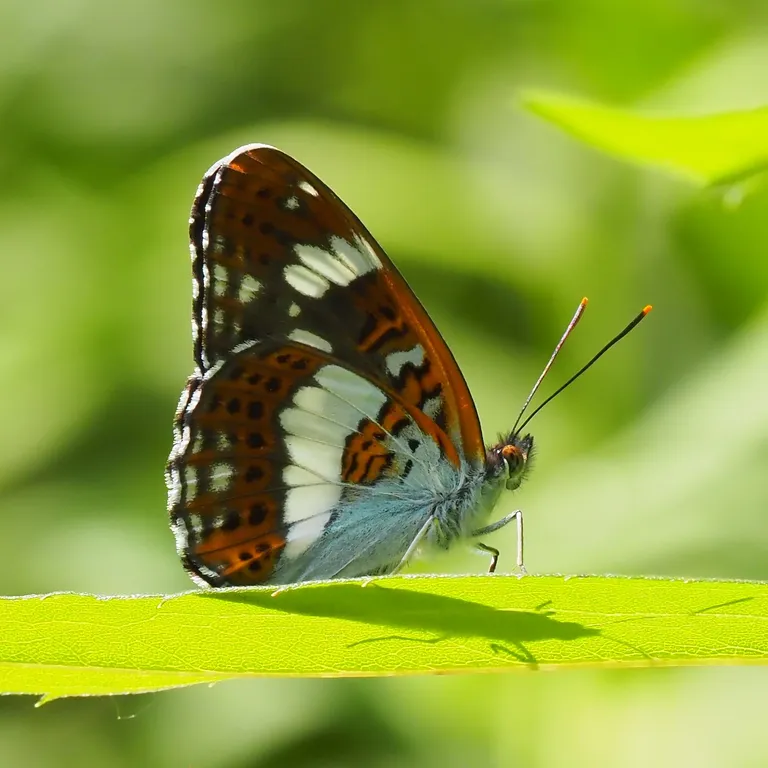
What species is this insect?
Limenitis camilla (also Ladoga camilla)
